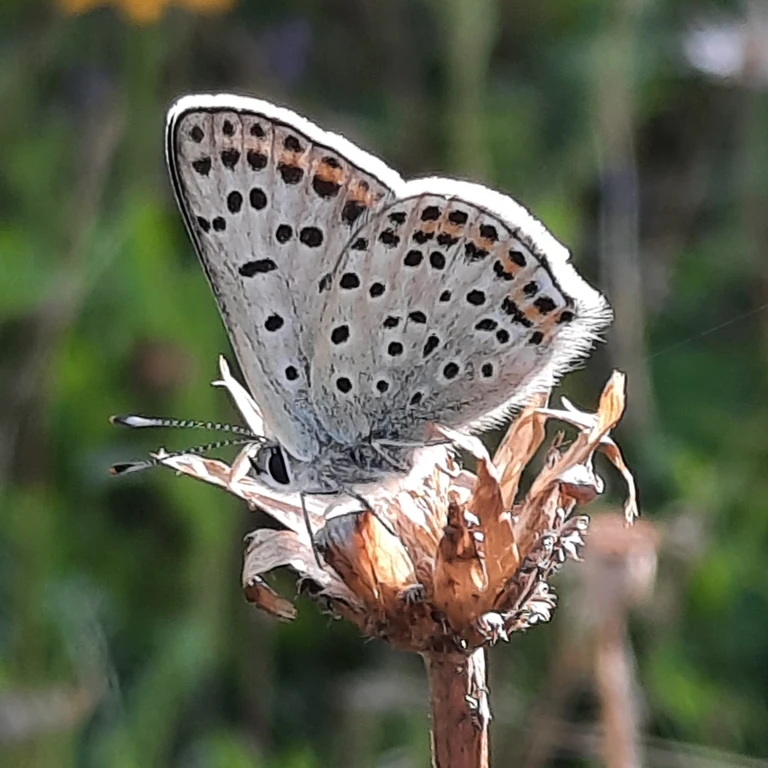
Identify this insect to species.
Lycaena tityrus (also Loweia tityrus)
